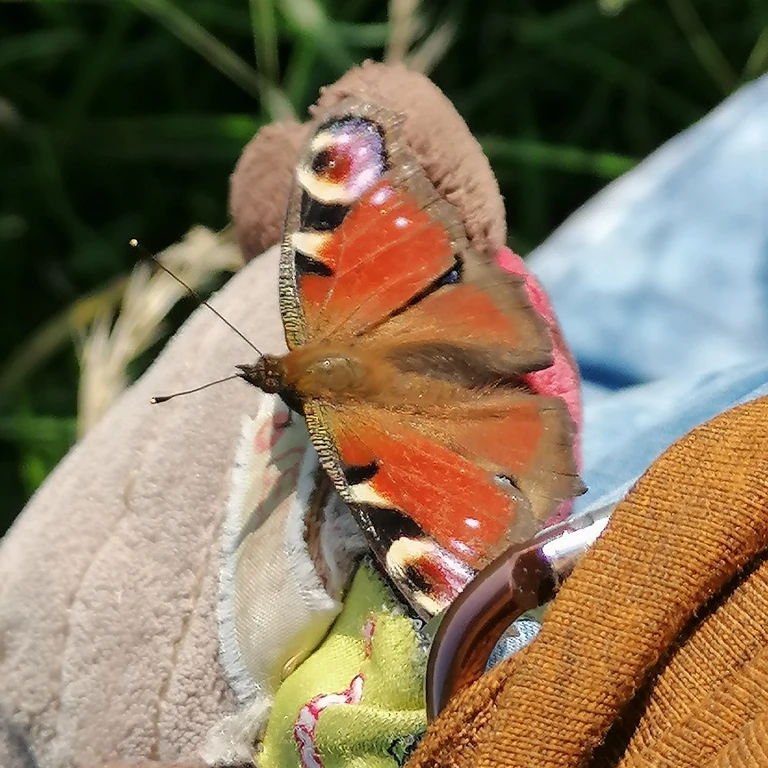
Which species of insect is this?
Aglais io
